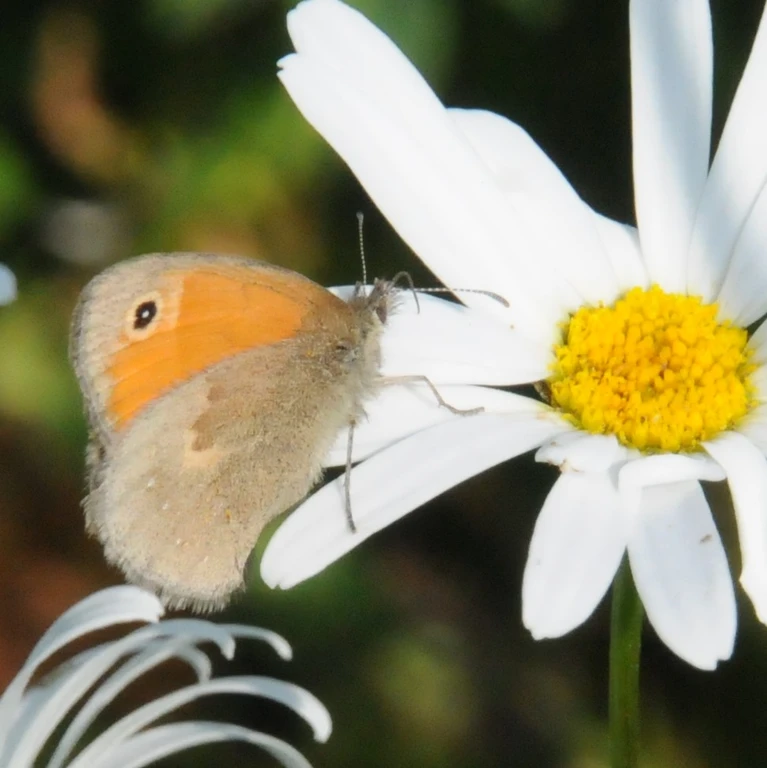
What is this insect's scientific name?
Coenonympha pamphilus
